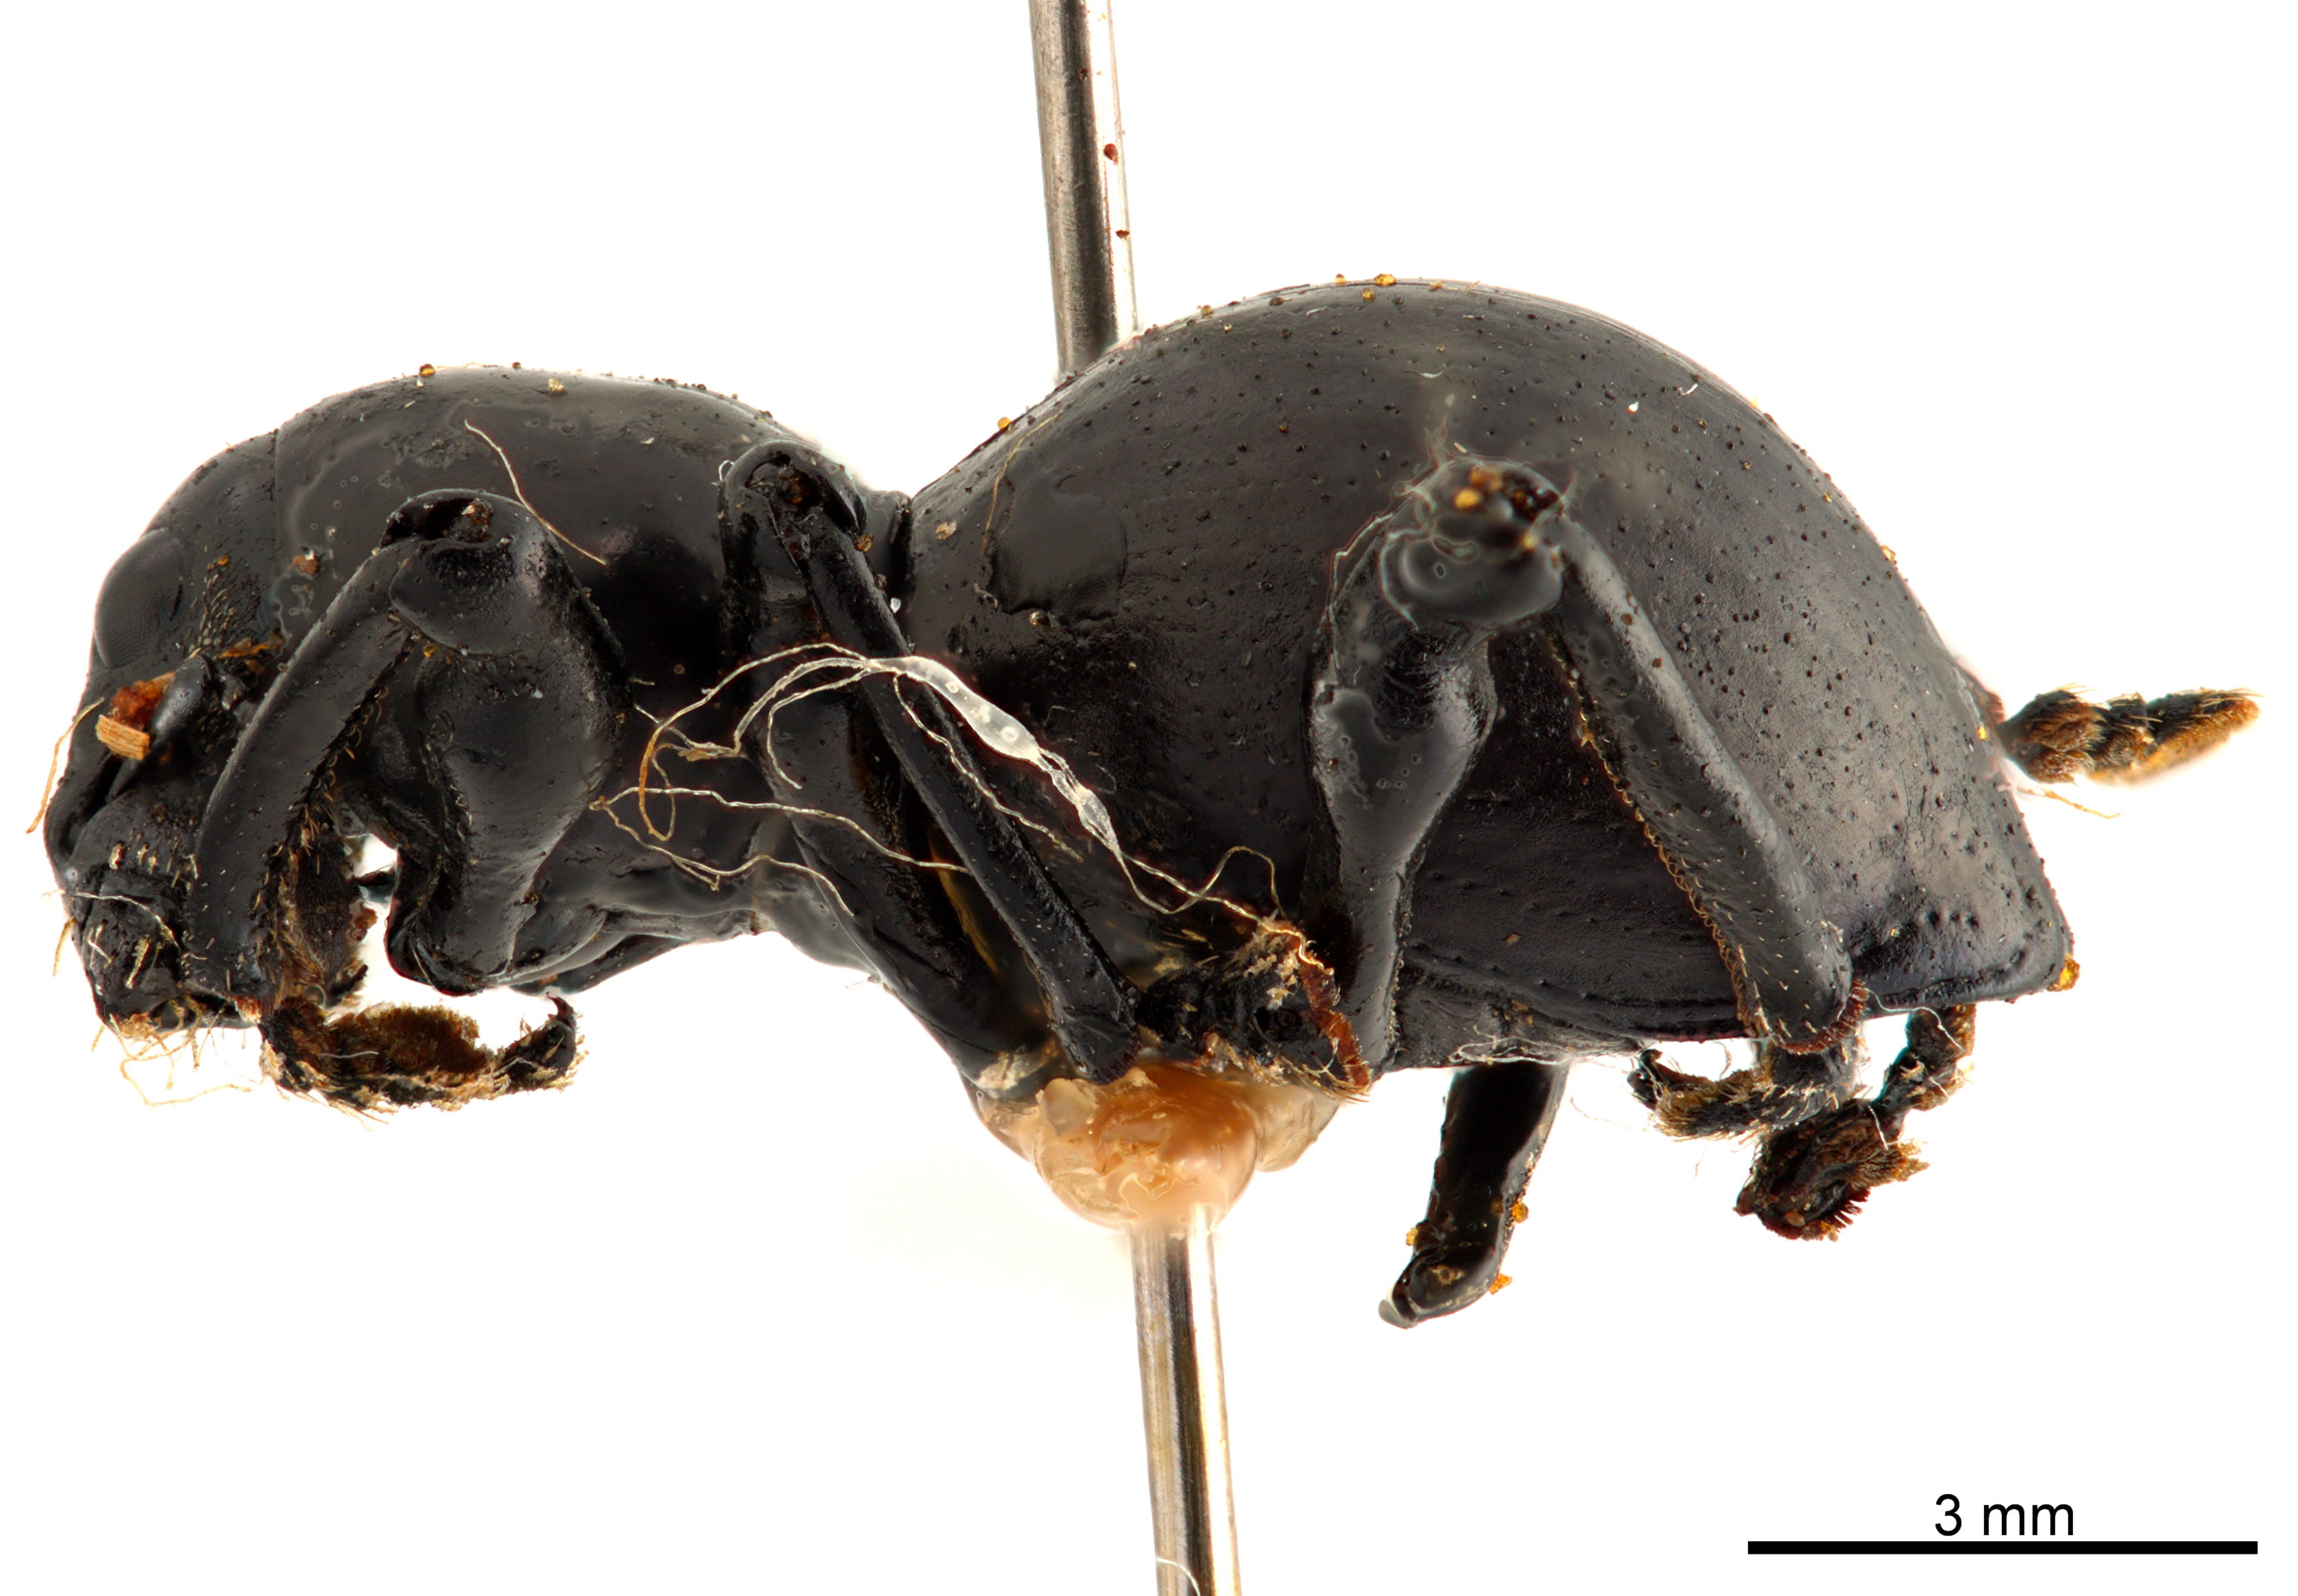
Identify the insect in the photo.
Pachyrhynchus infernalis
